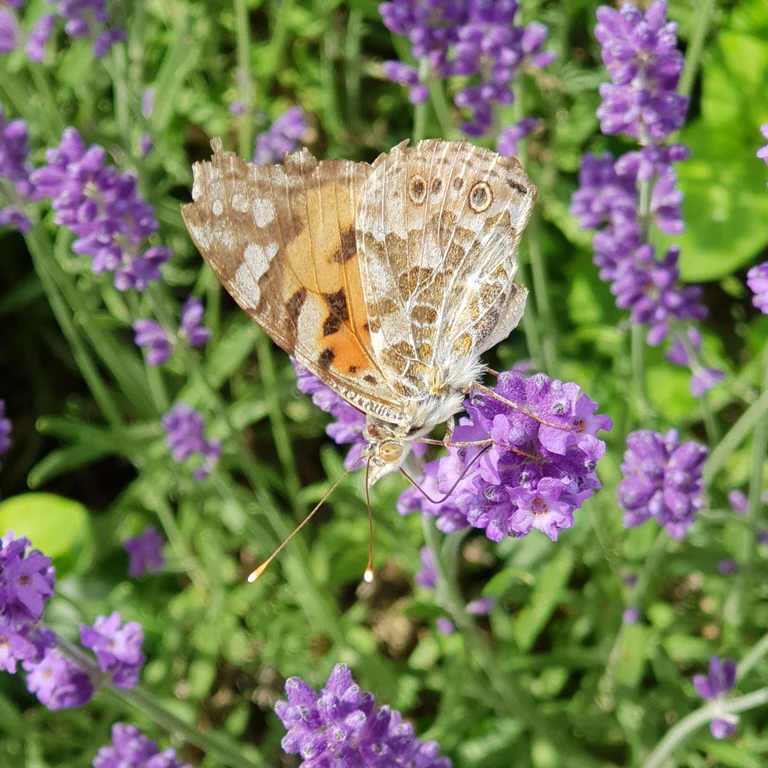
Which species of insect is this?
Vanessa cardui
